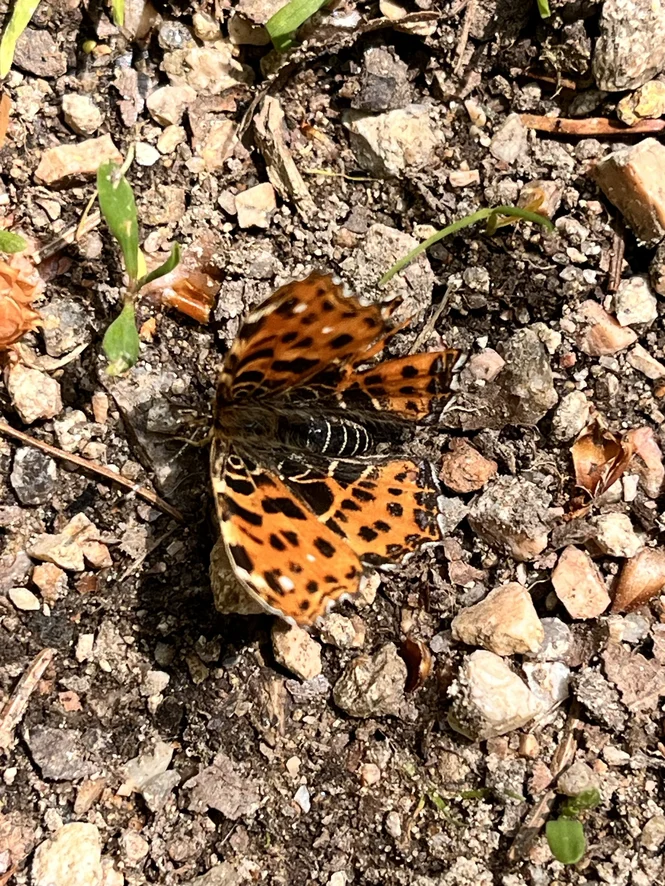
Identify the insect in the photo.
Araschnia levana
